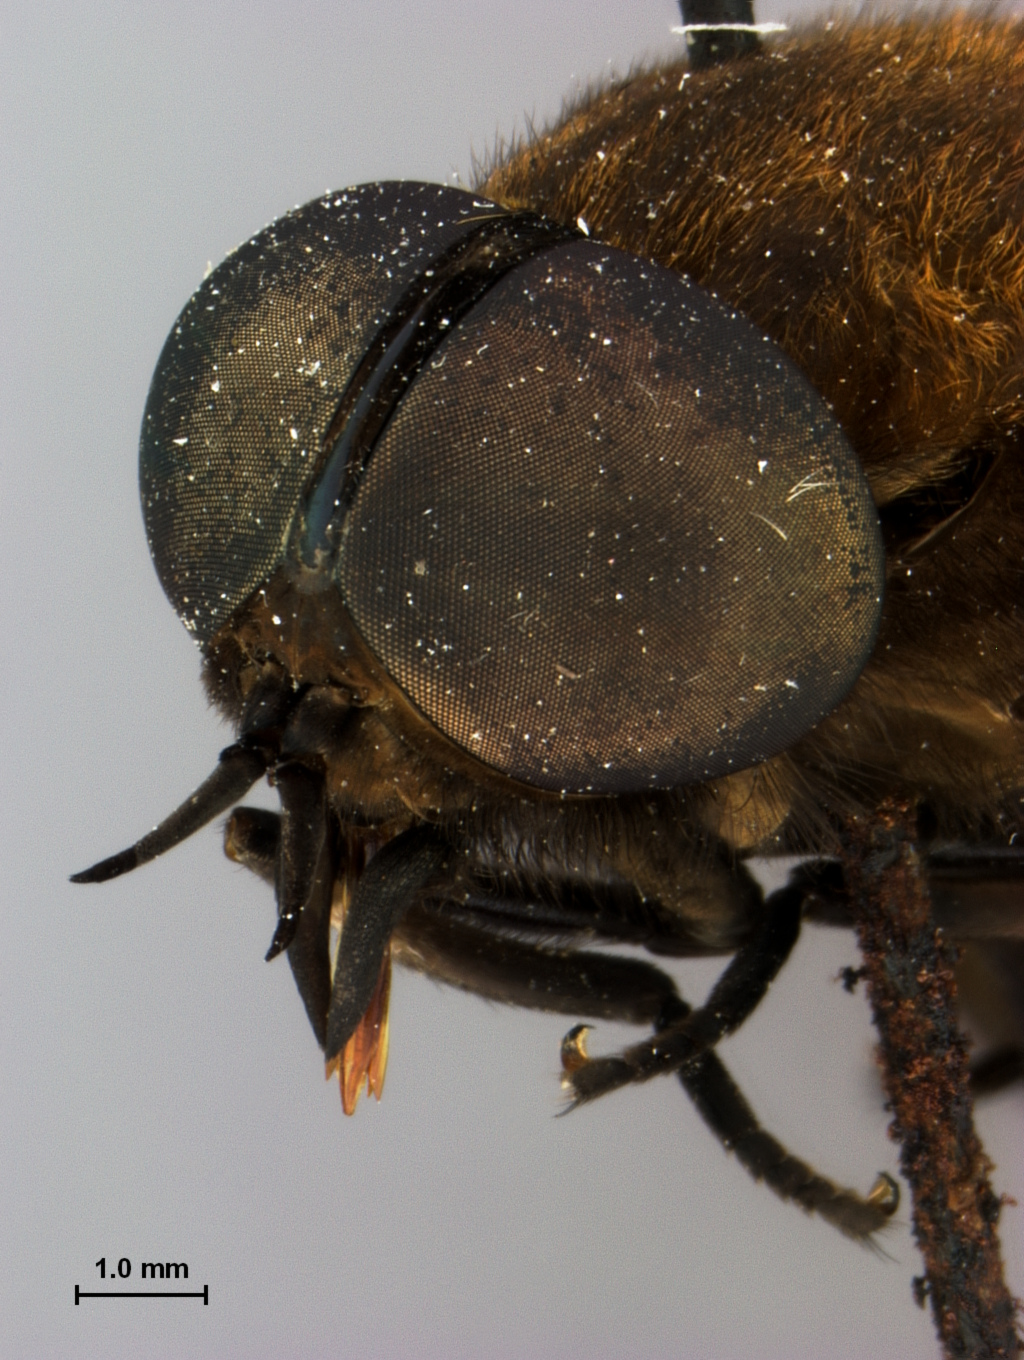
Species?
Tabanus abbasalis
